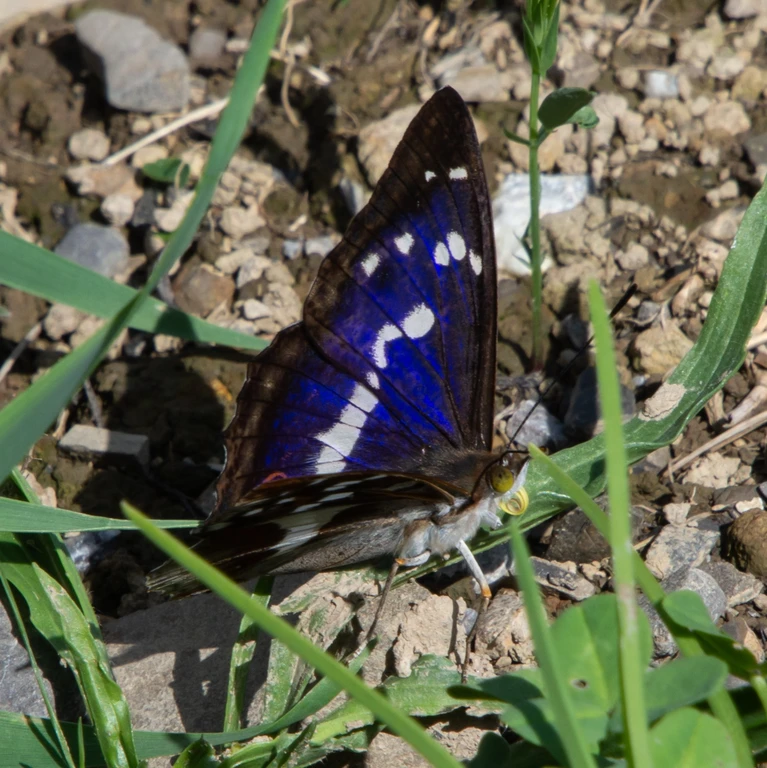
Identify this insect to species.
Apatura iris
